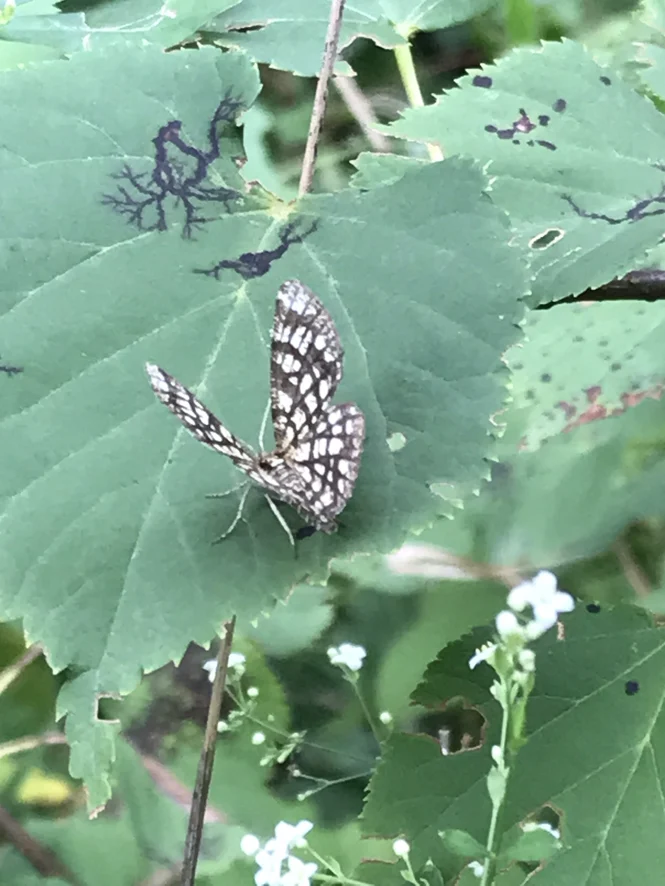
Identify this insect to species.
Chiasmia clathrata
